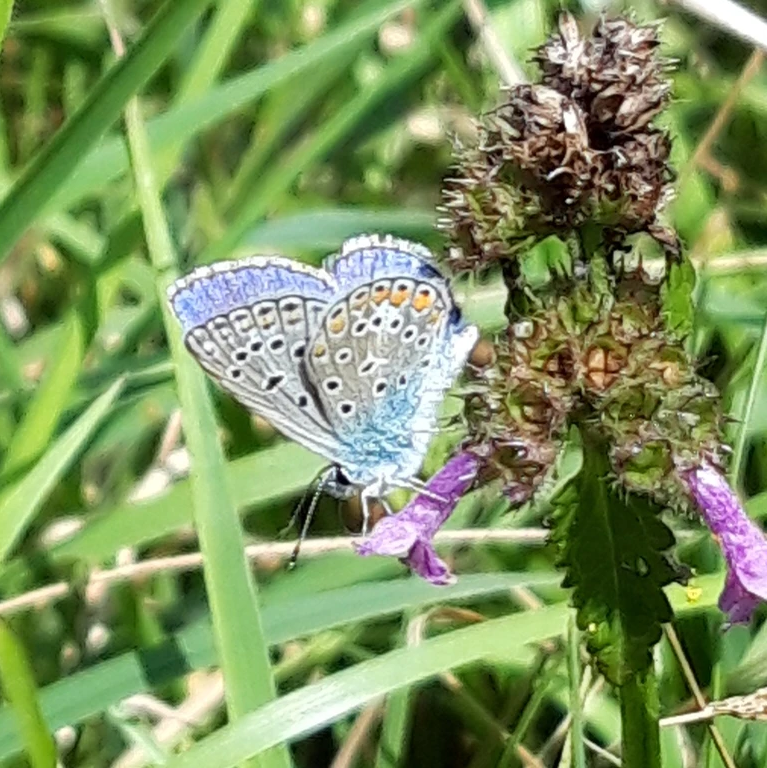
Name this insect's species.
Polyommatus icarus
